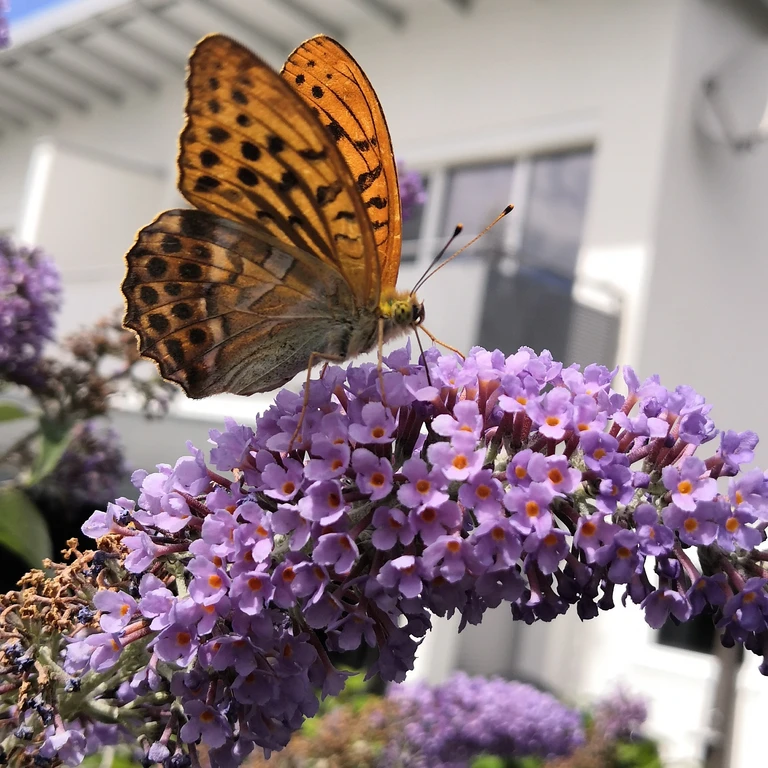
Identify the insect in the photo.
Argynnis paphia
